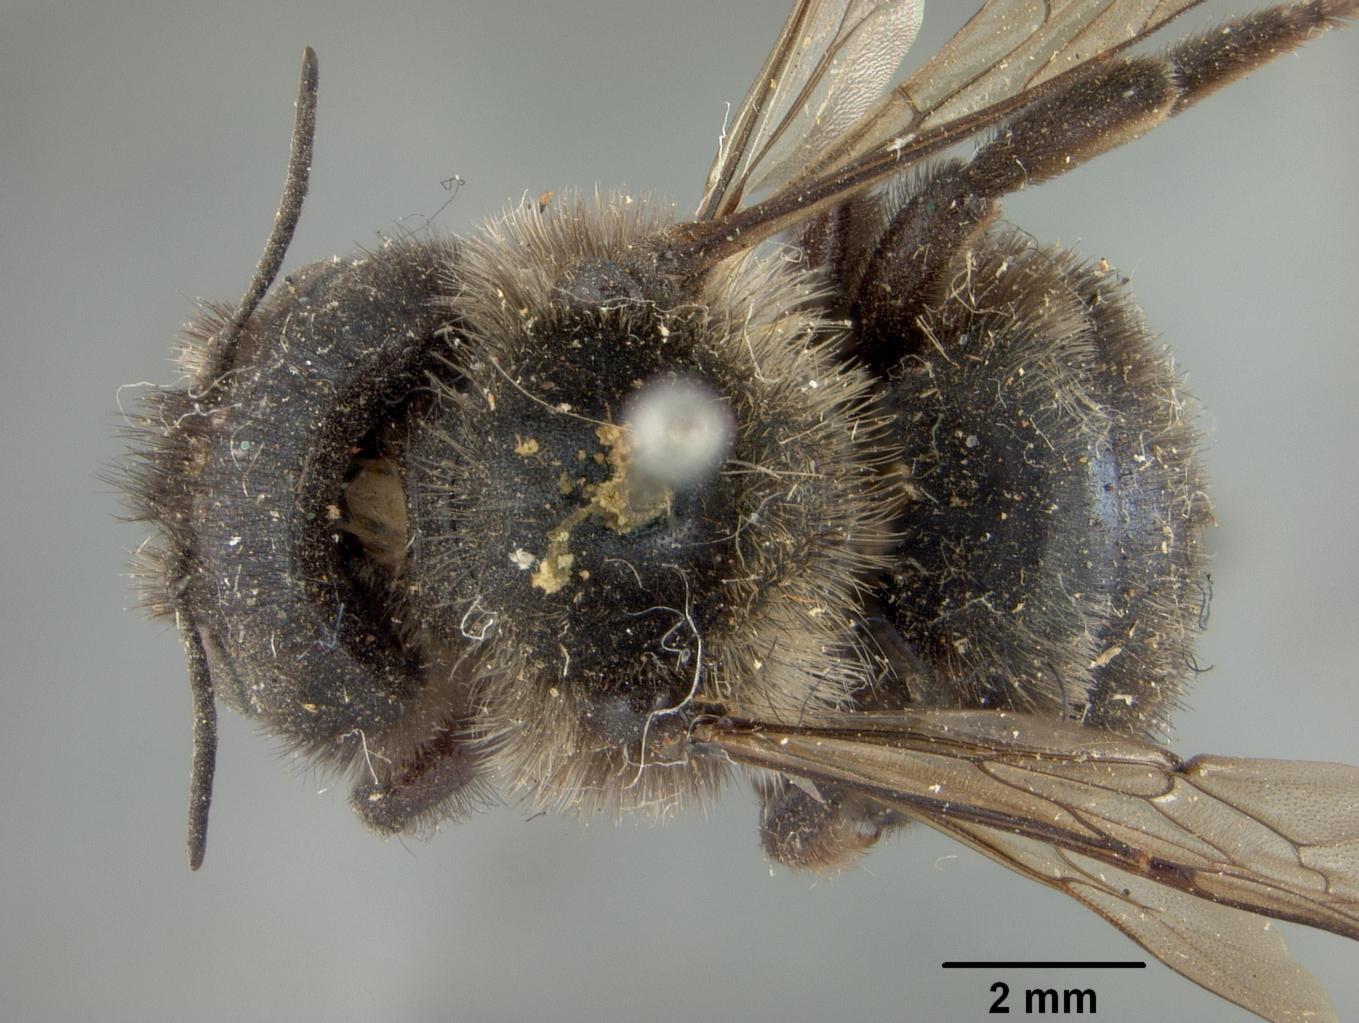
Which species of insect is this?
Osmia subornata
